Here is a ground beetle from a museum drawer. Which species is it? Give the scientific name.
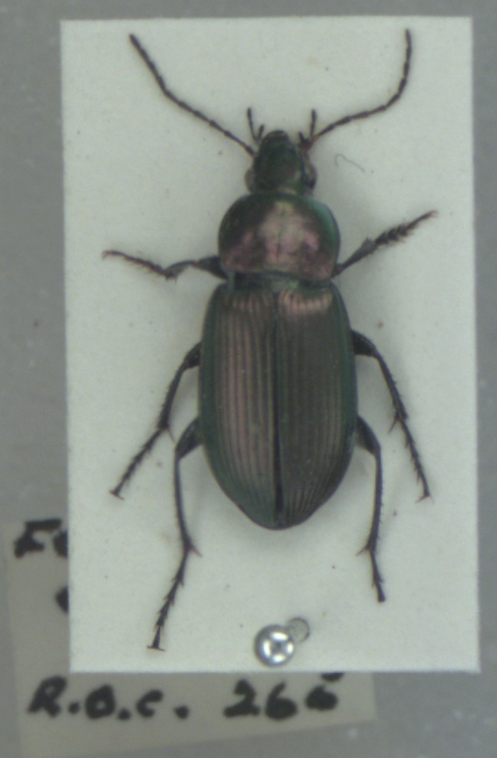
Poecilus cupreus
